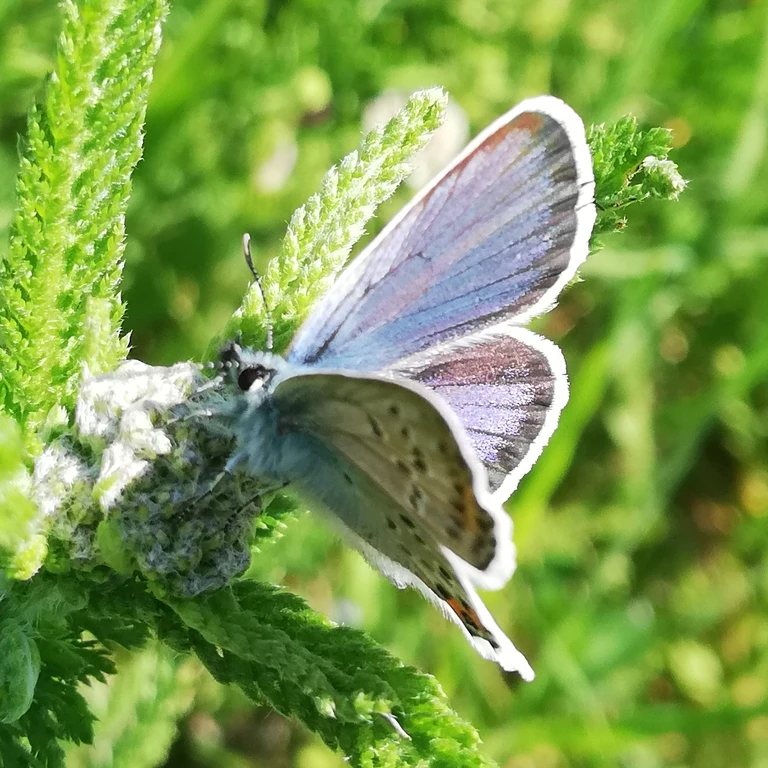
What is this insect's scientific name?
Plebejus argus
